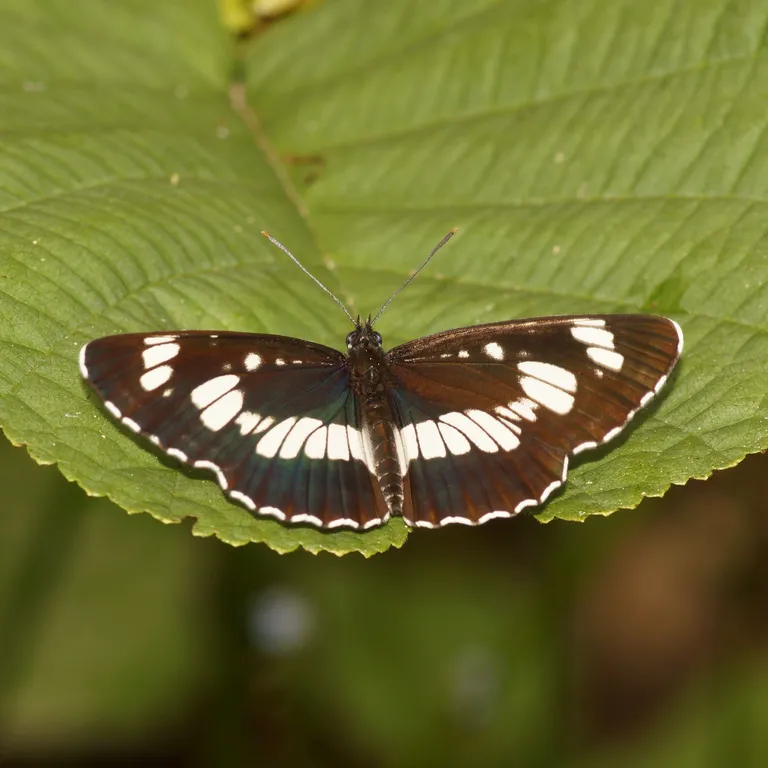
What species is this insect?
Neptis rivularis
